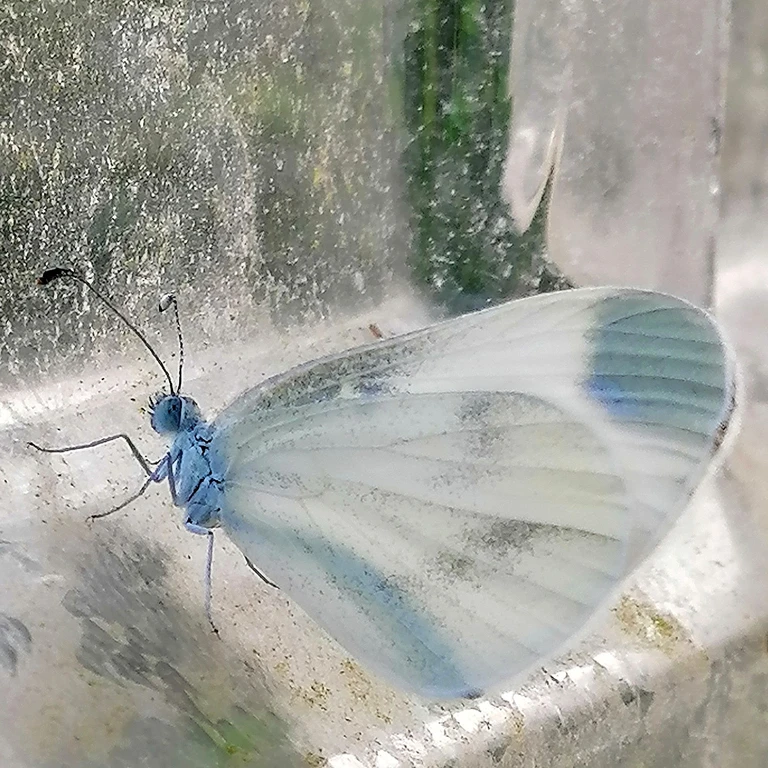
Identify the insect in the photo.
Leptidea sinapis/juvernica
